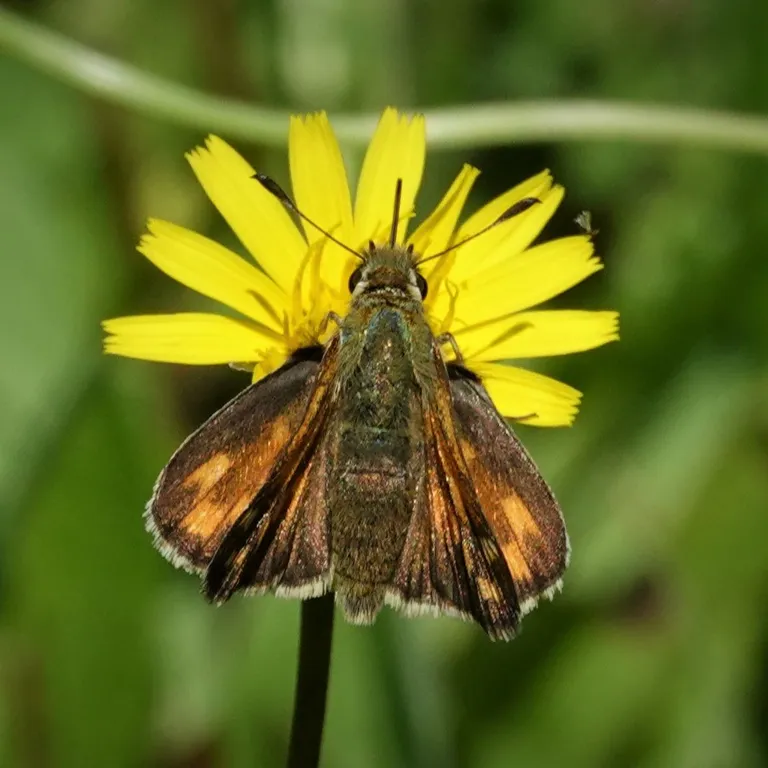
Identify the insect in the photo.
Hesperia comma
